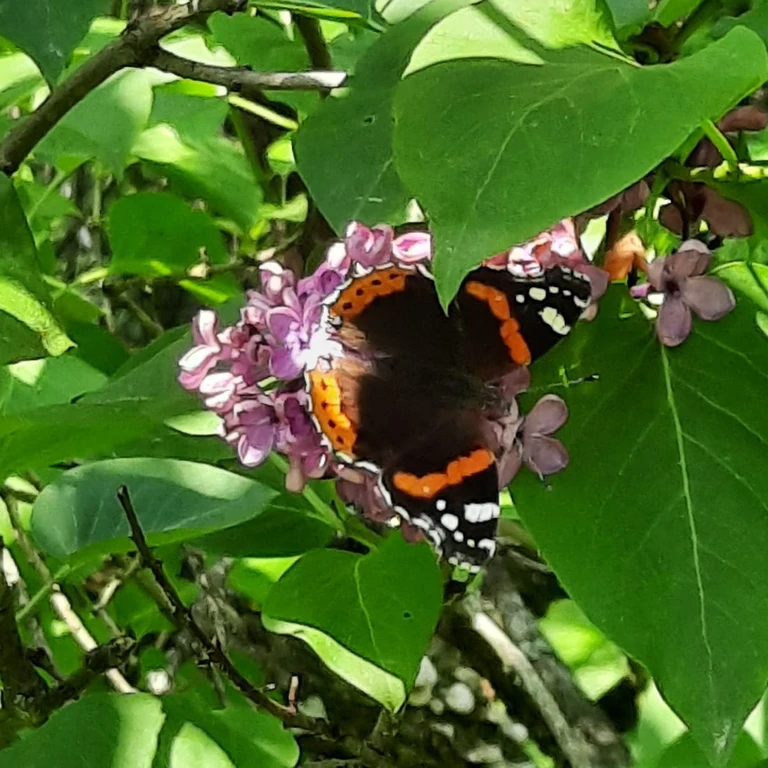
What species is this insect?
Vanessa atalanta
